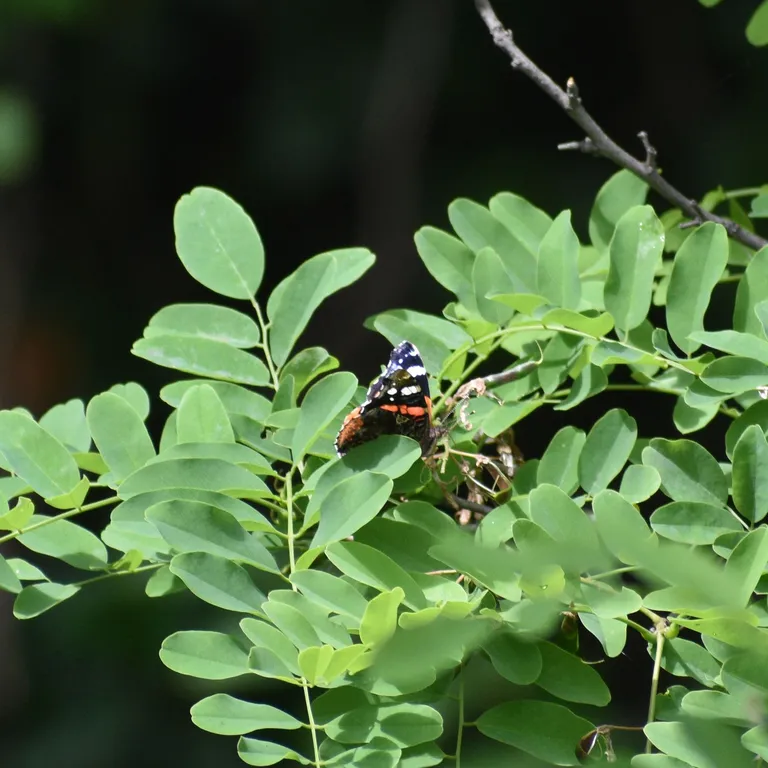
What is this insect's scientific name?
Vanessa atalanta
